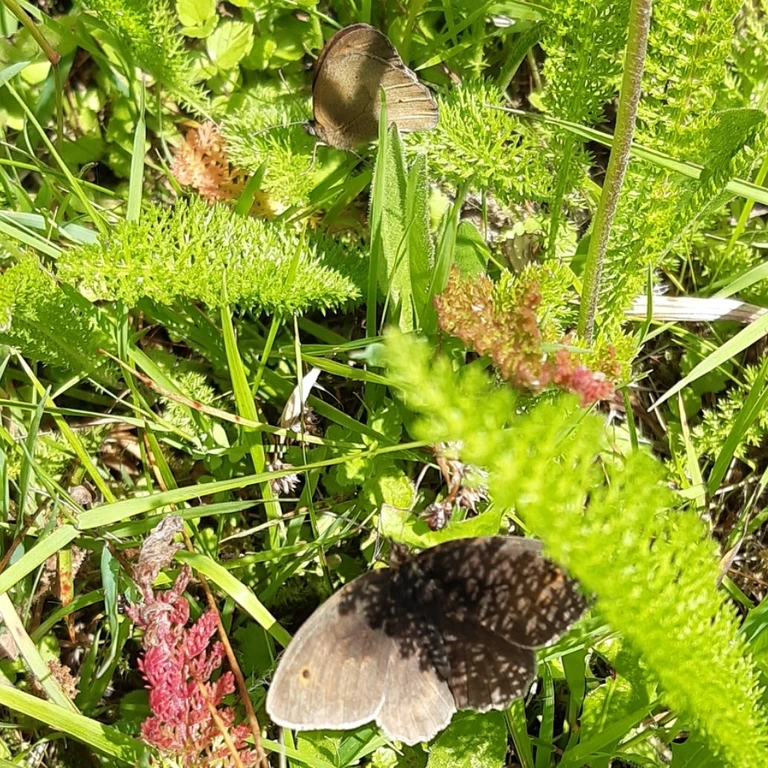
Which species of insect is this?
Maniola jurtina
